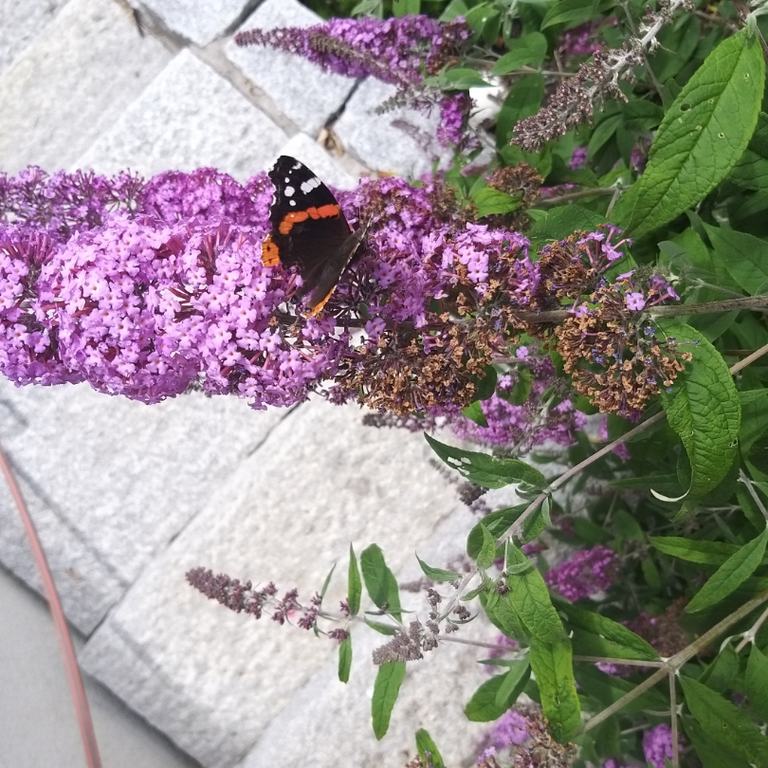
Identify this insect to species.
Vanessa atalanta
